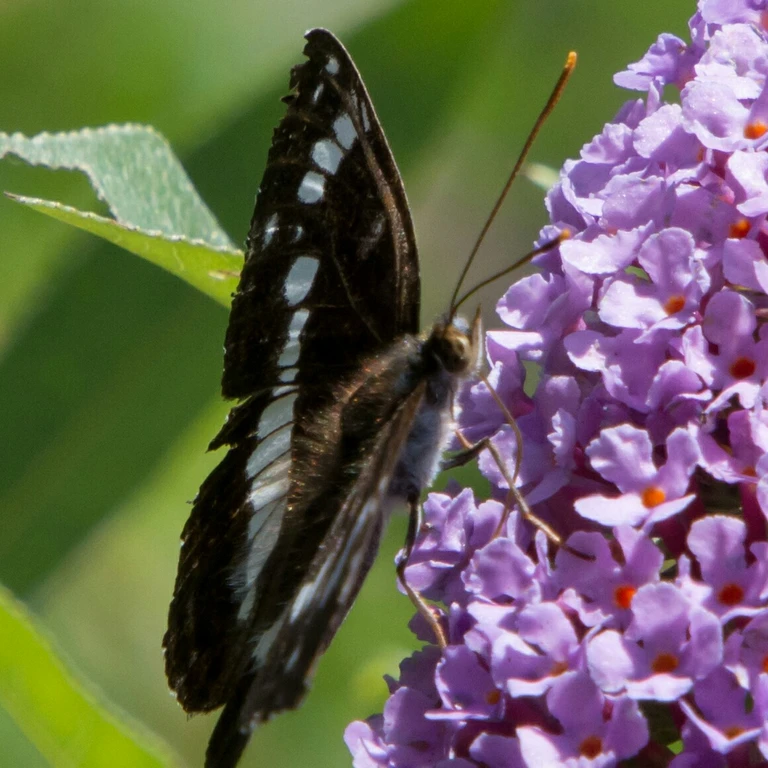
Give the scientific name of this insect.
Limenitis camilla (also Ladoga camilla)
